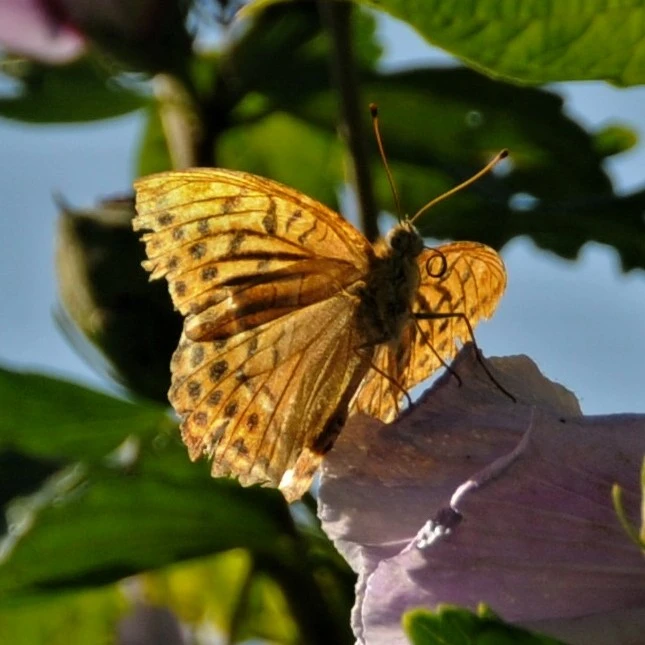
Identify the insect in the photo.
Argynnis paphia
